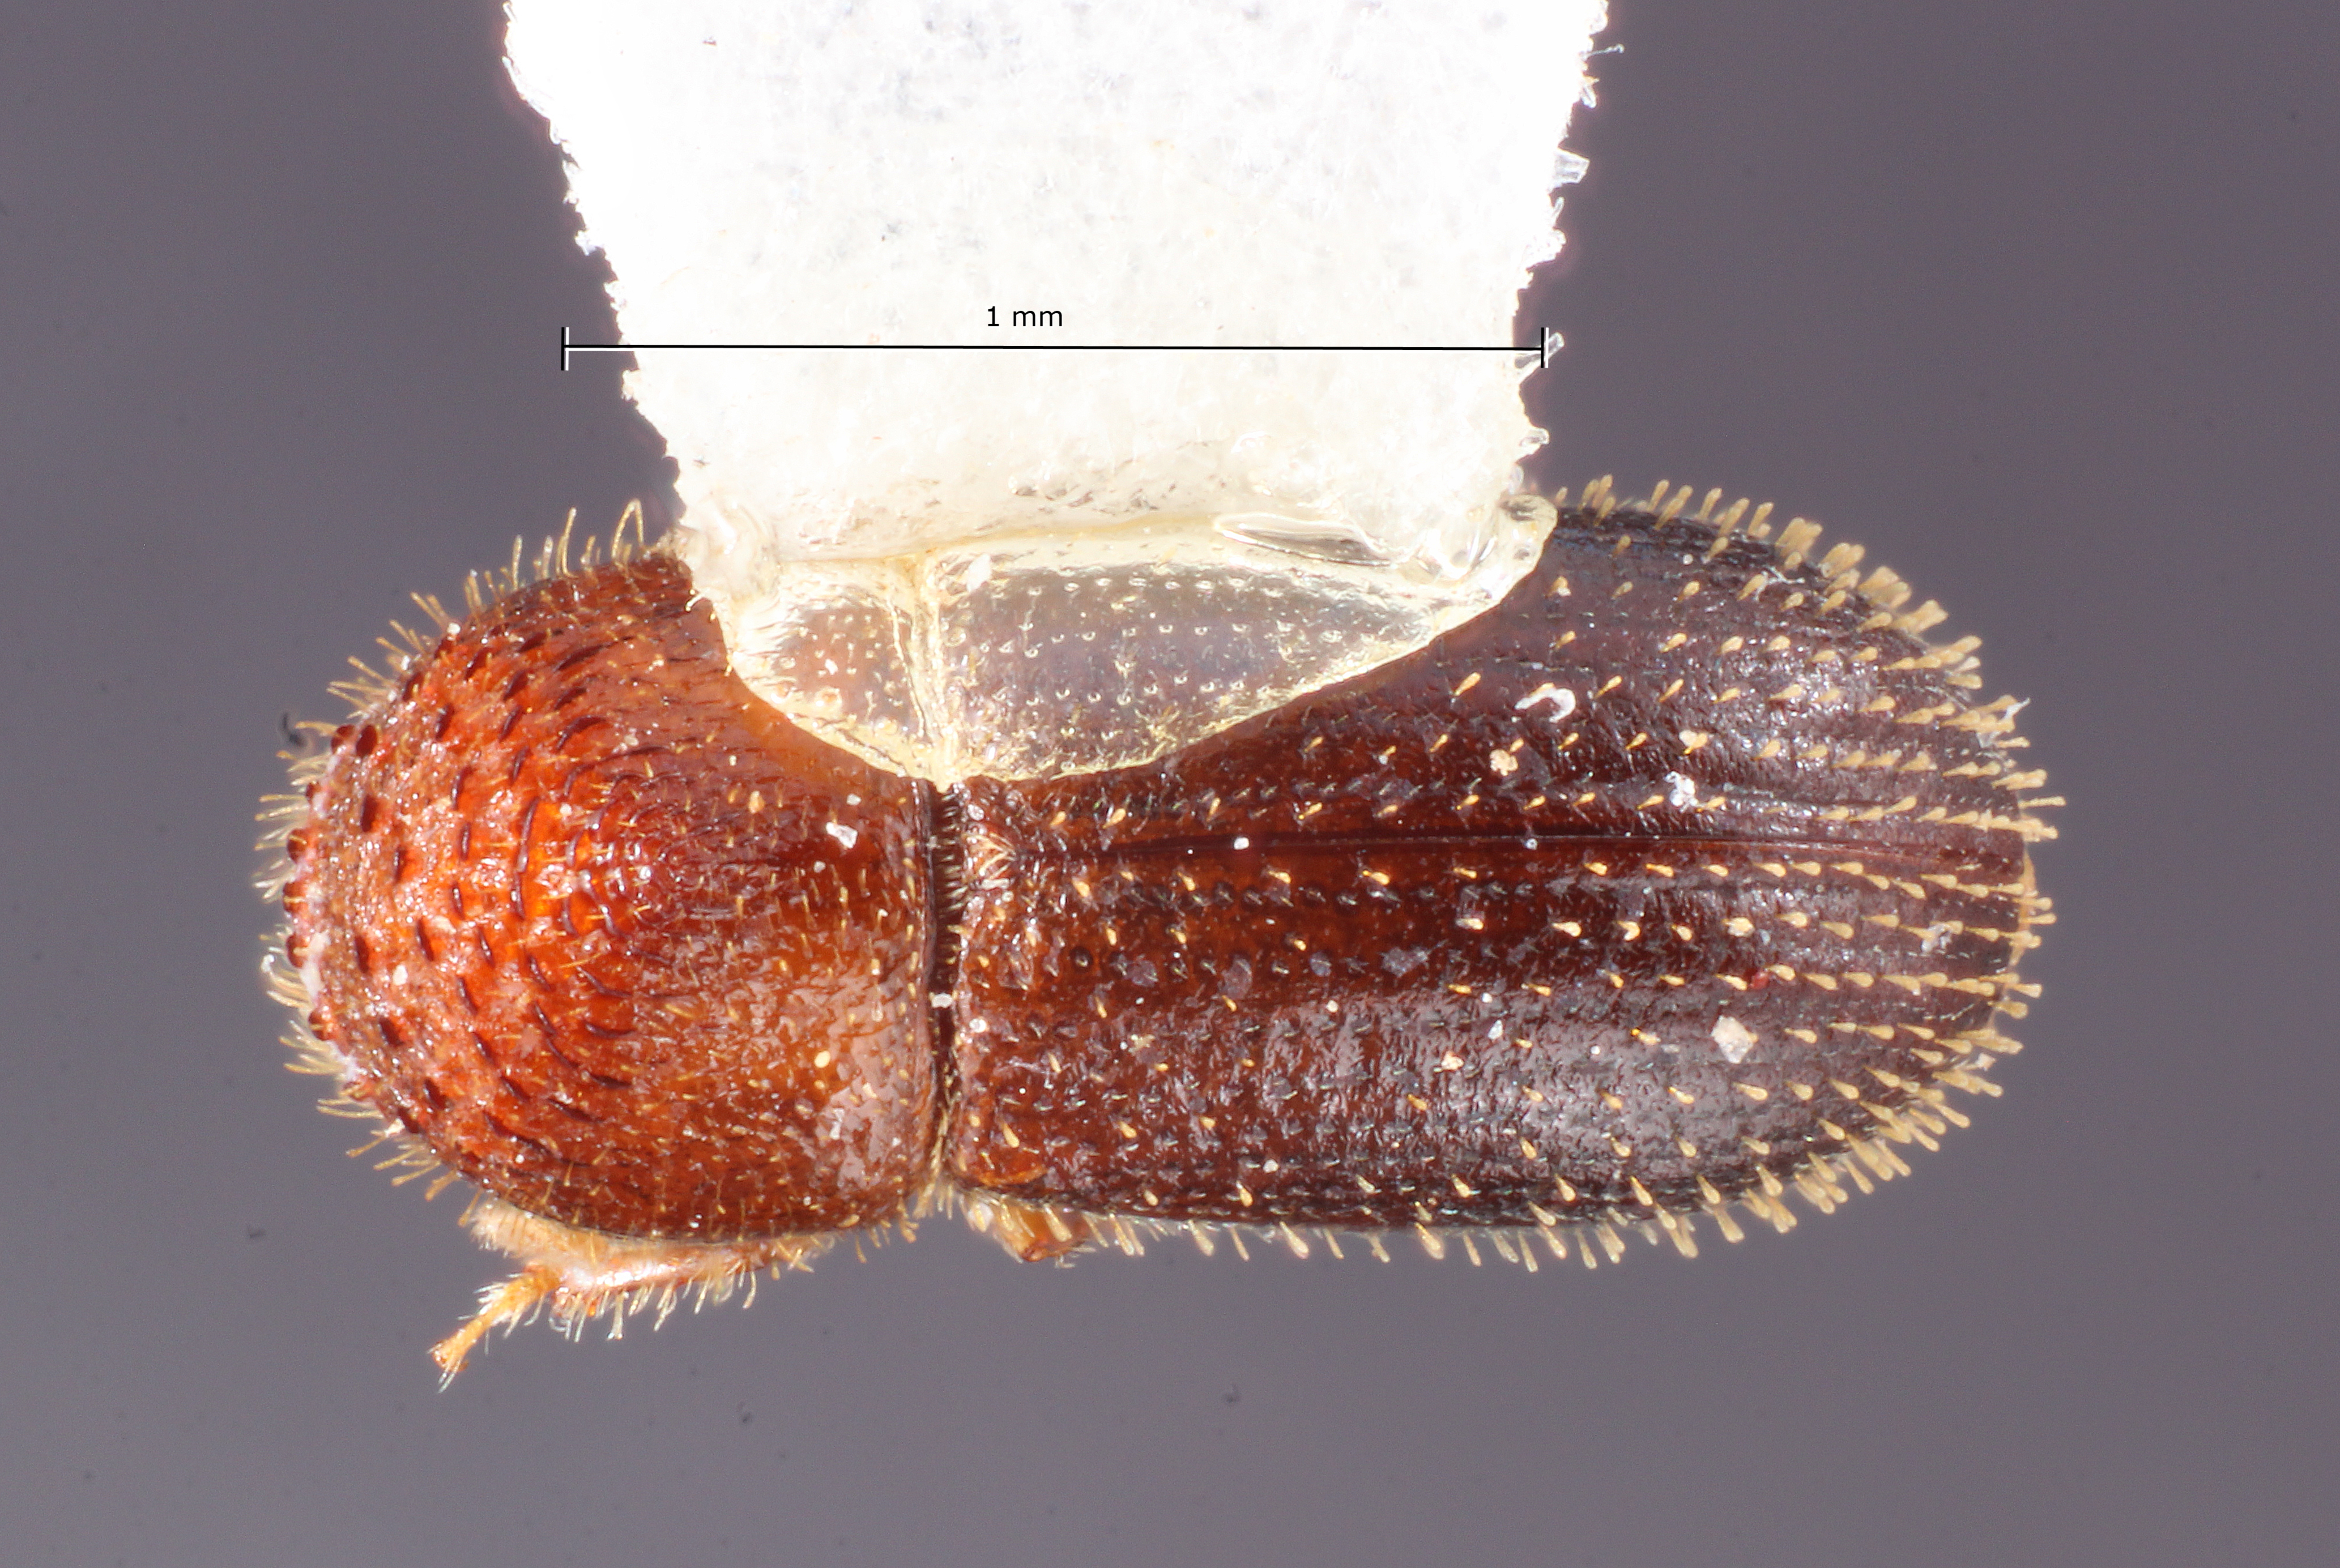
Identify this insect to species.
Cryptocarenus spatulatus
